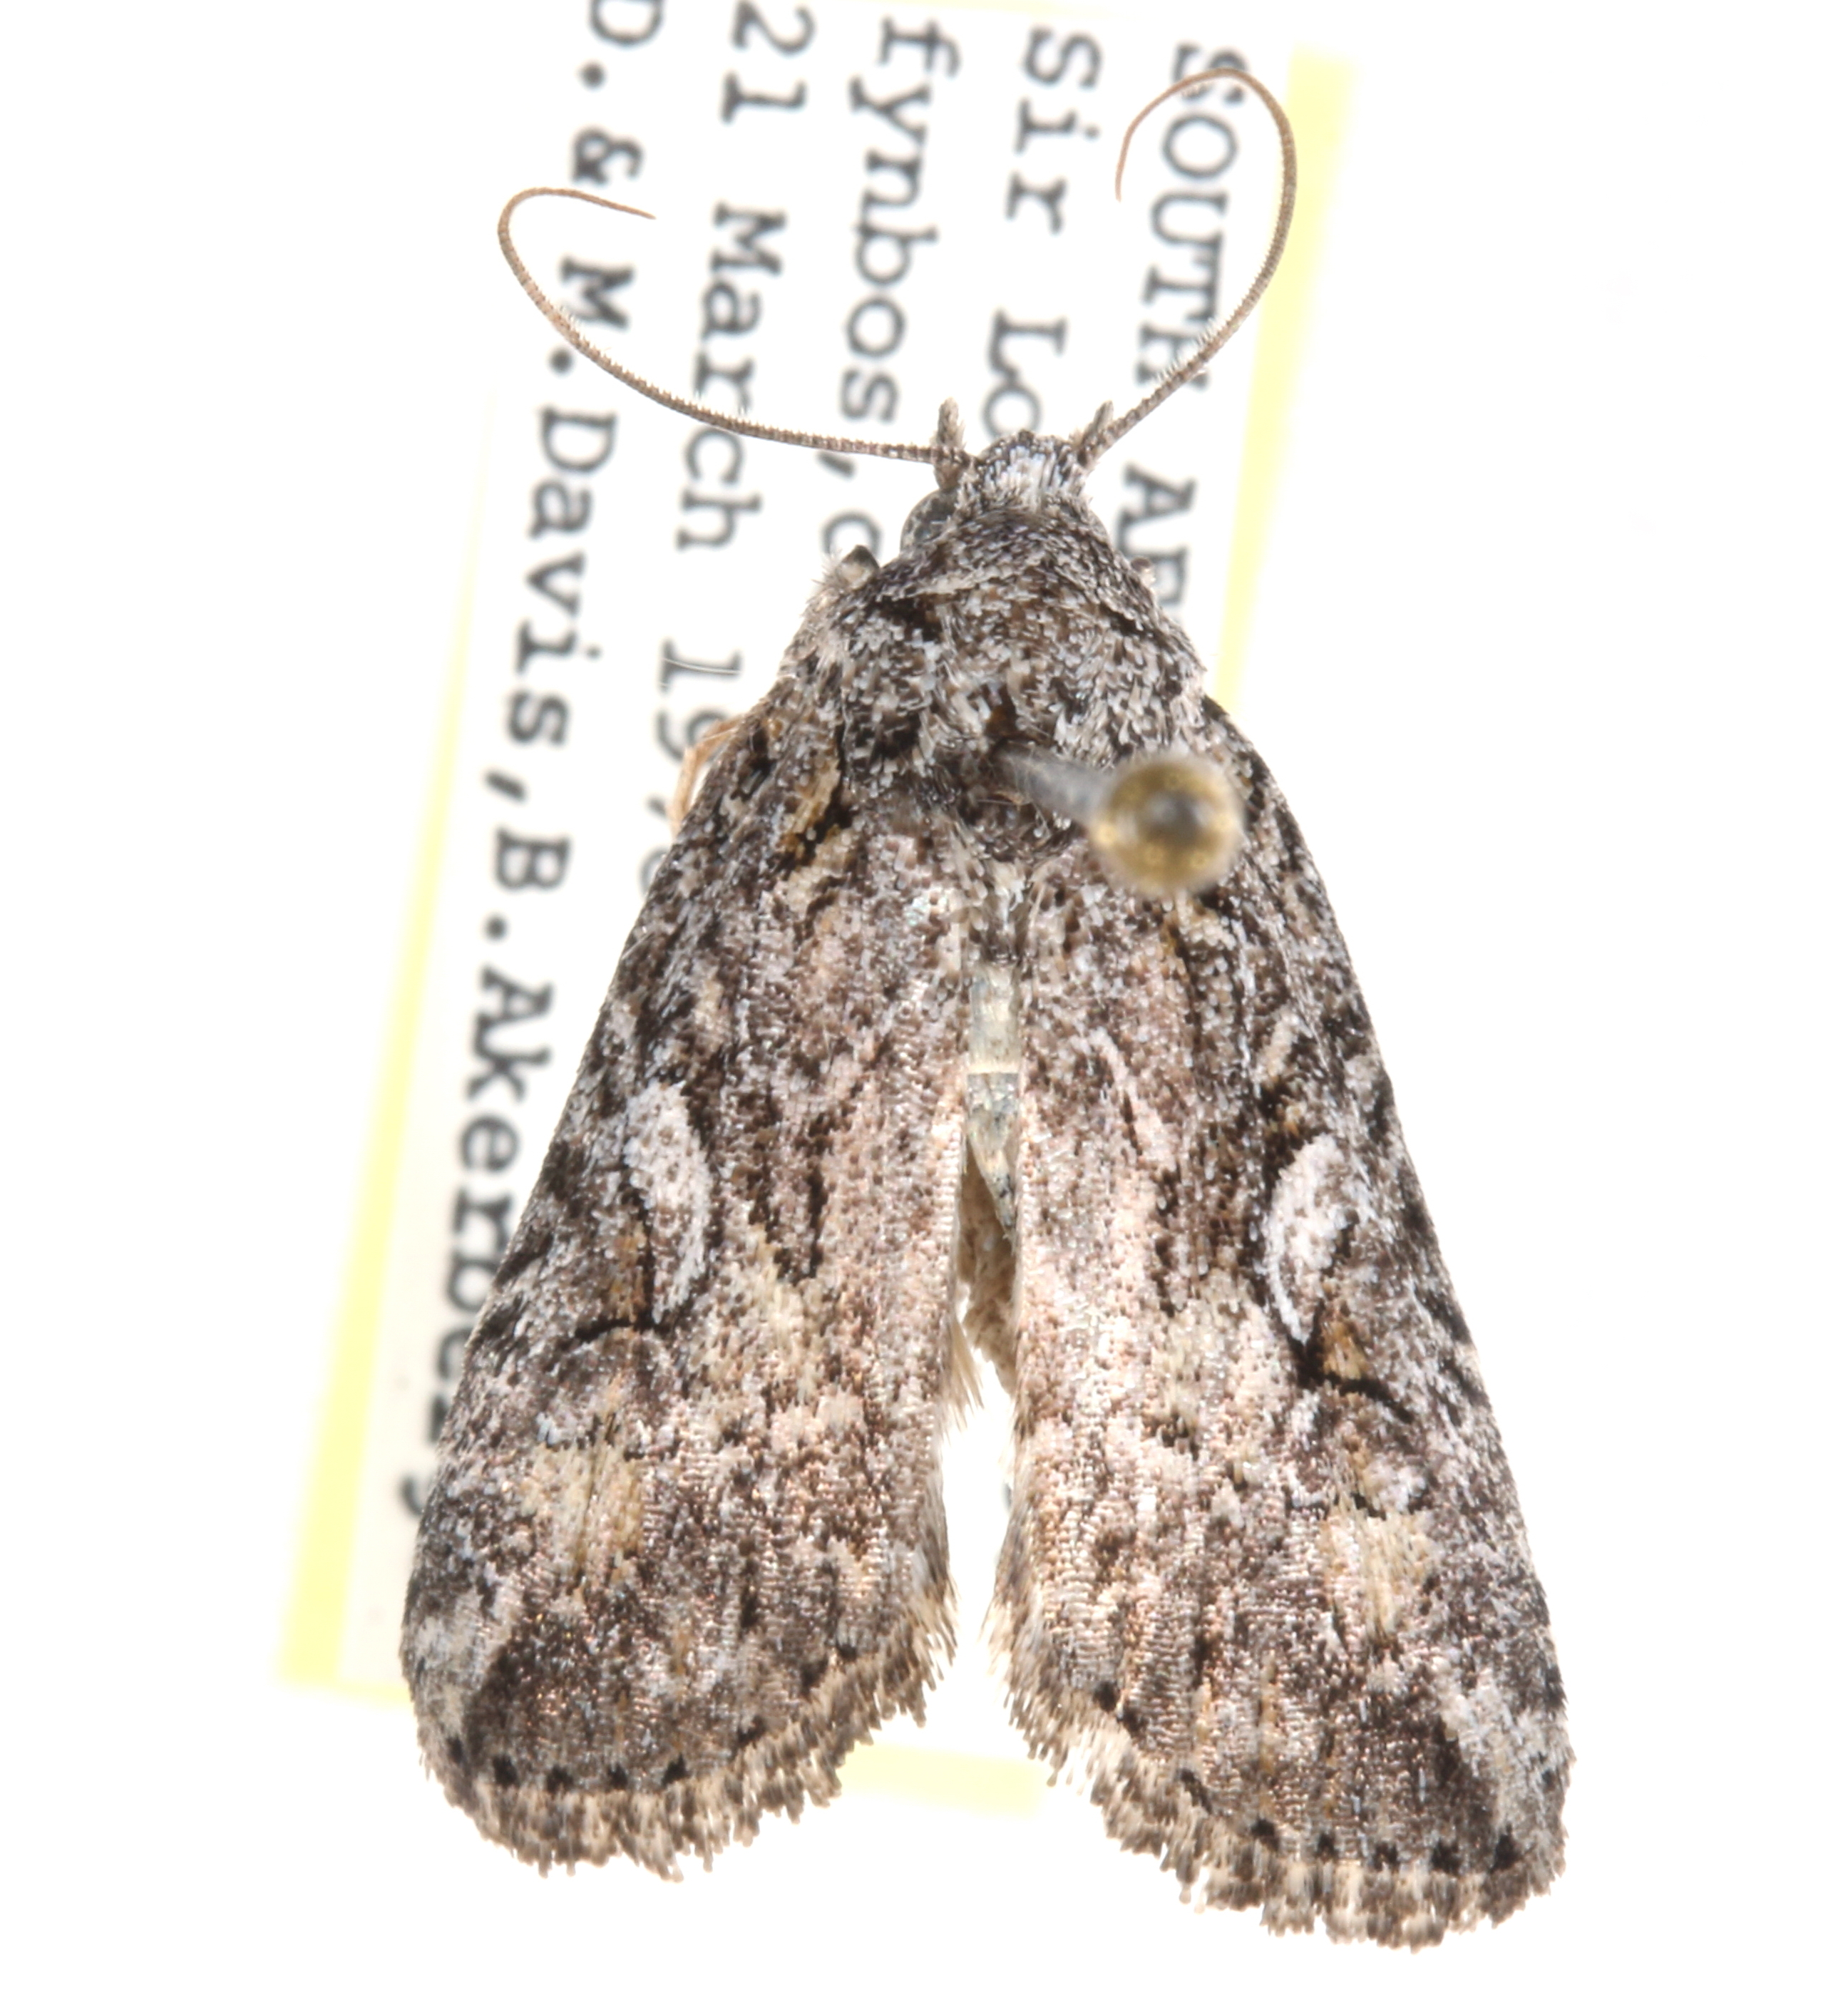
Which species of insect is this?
Araea indecora
